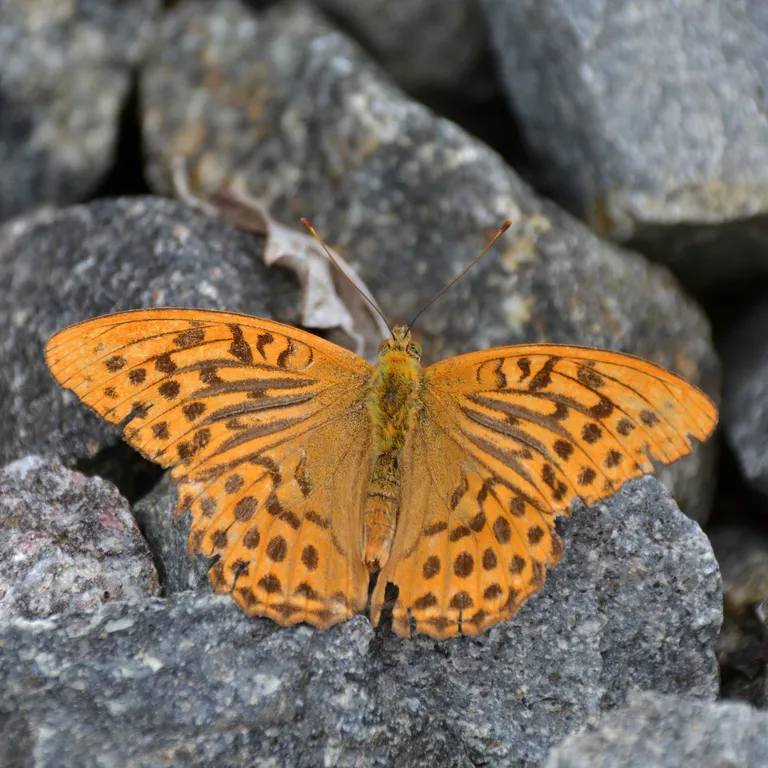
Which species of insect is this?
Argynnis paphia
